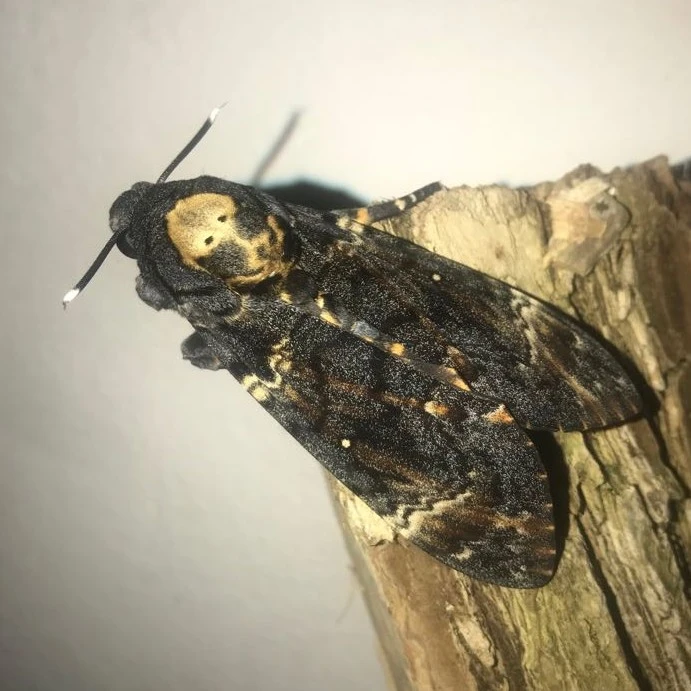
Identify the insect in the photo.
Acherontia atropos
